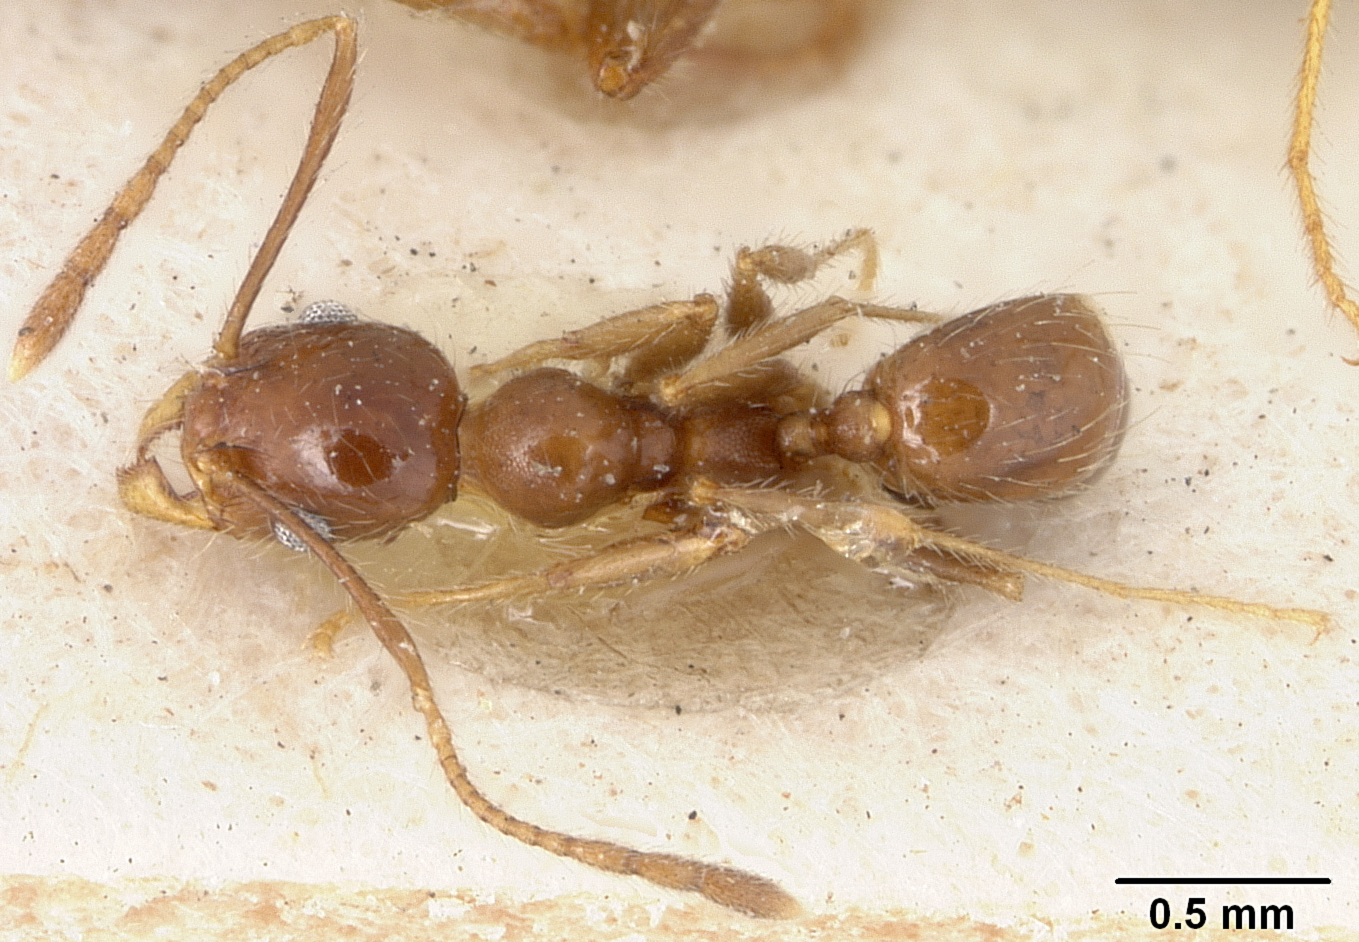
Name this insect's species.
Pheidole hyatti
